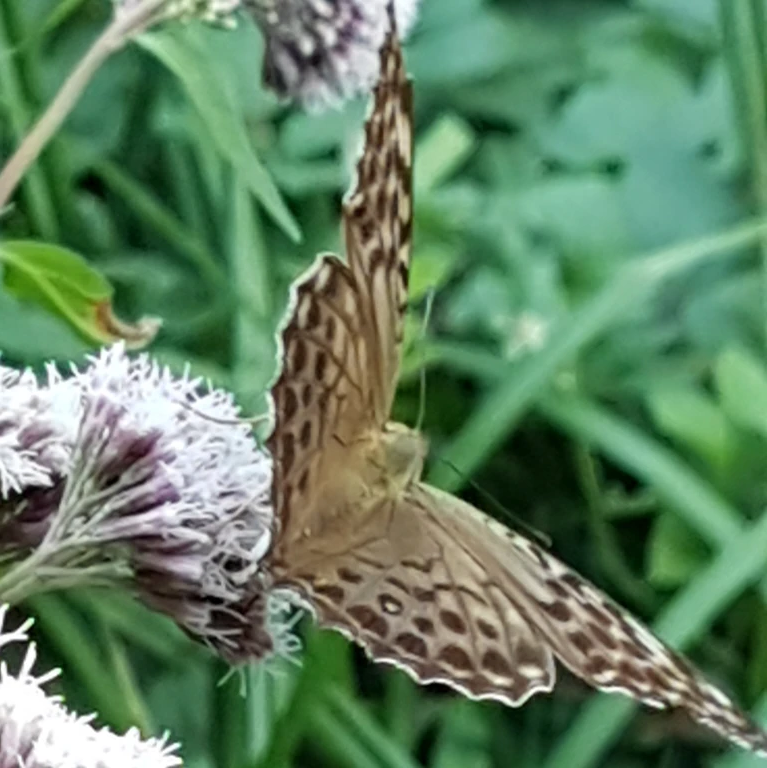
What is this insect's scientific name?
Argynnis paphia
